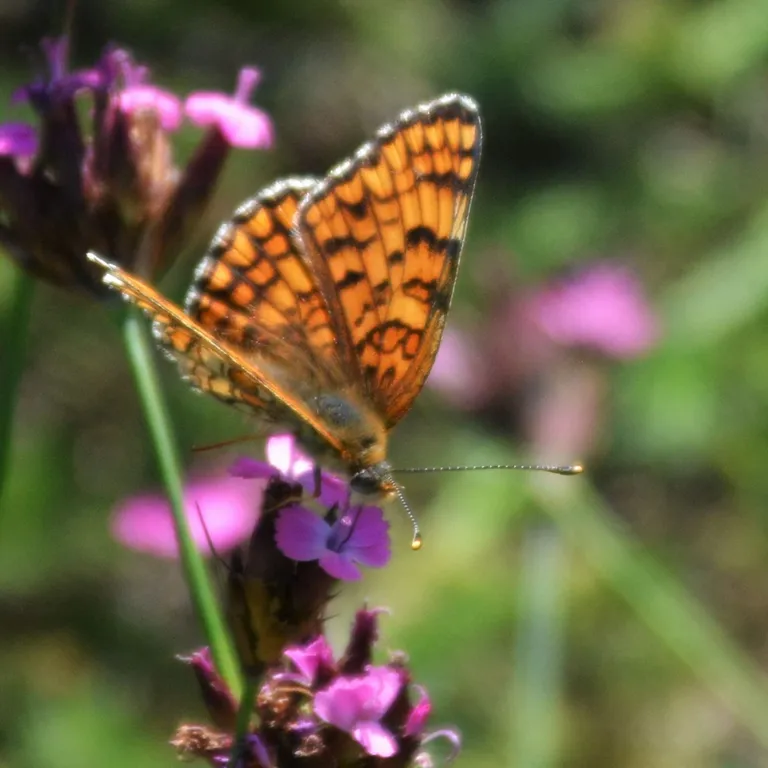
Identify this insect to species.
Melitaea phoebe
